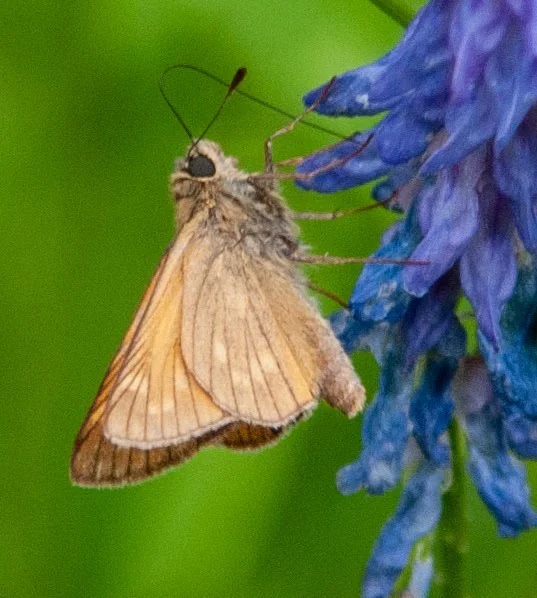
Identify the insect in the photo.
Ochlodes sylvanus (also Ochlodes venata)
